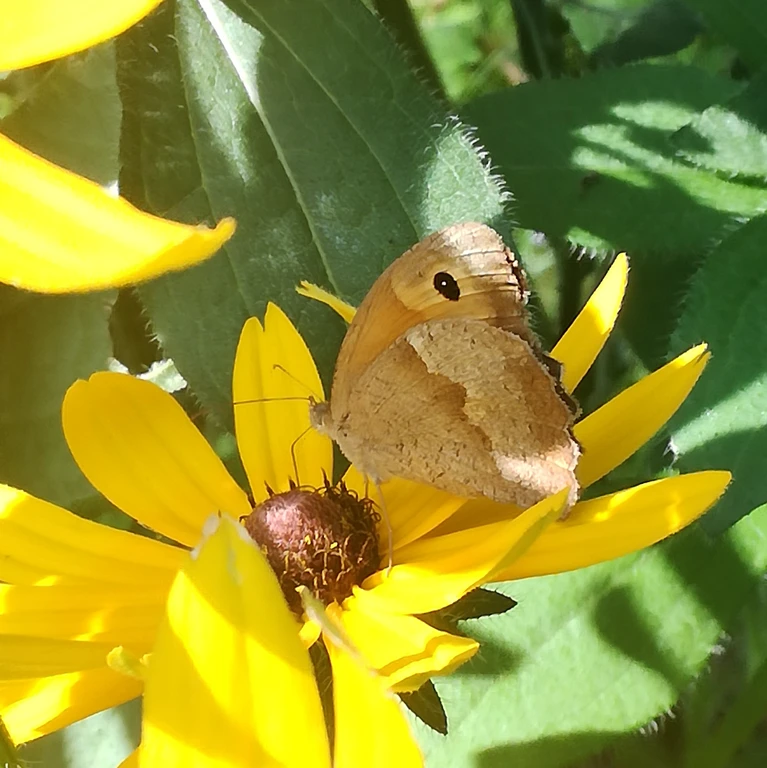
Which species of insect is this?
Maniola jurtina
